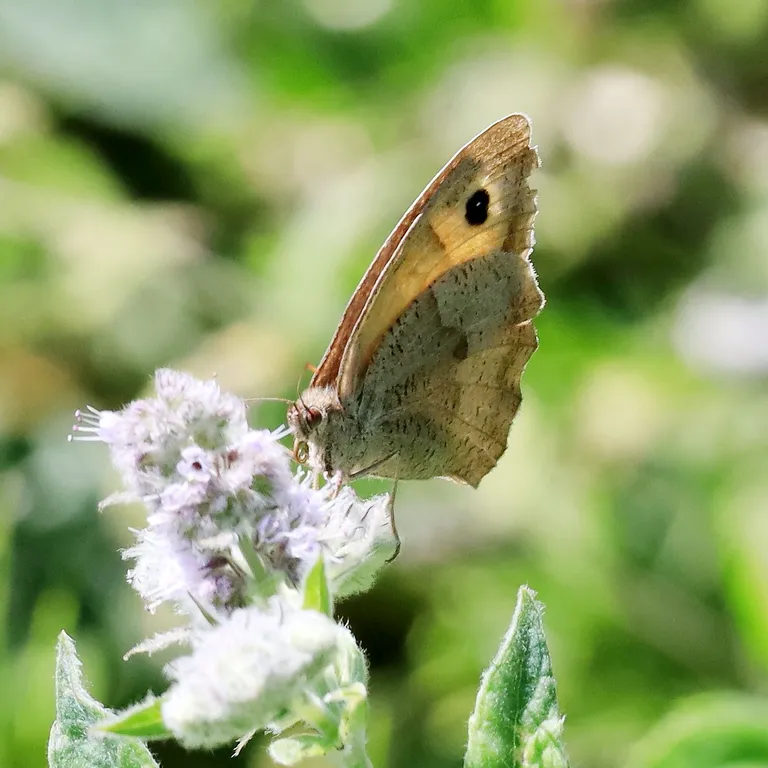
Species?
Maniola jurtina
